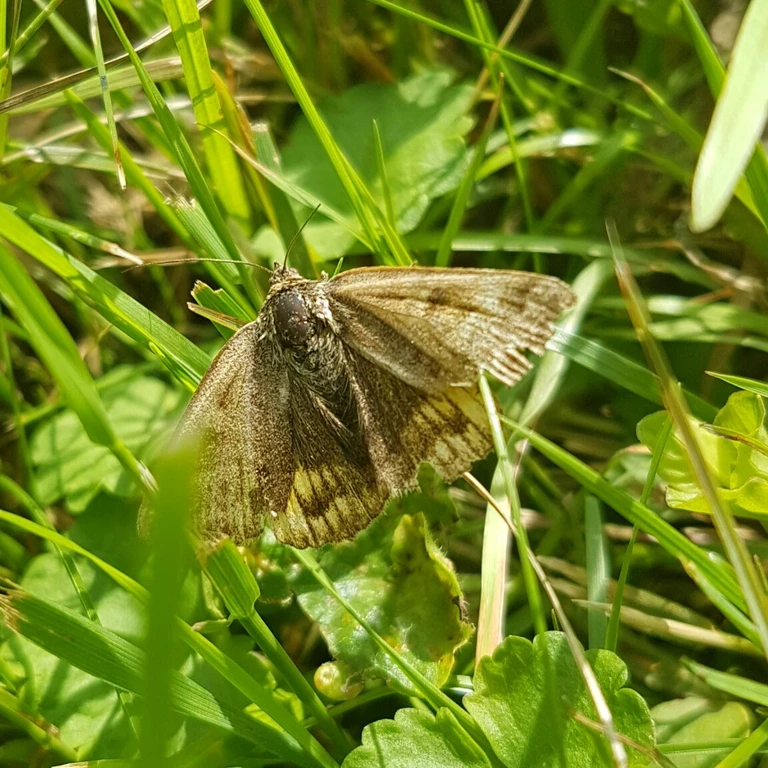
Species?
Euclidia glyphica
